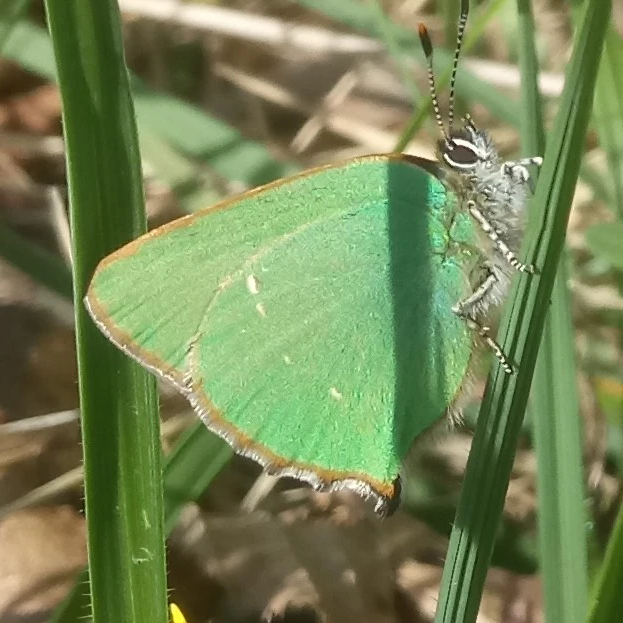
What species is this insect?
Callophrys rubi
